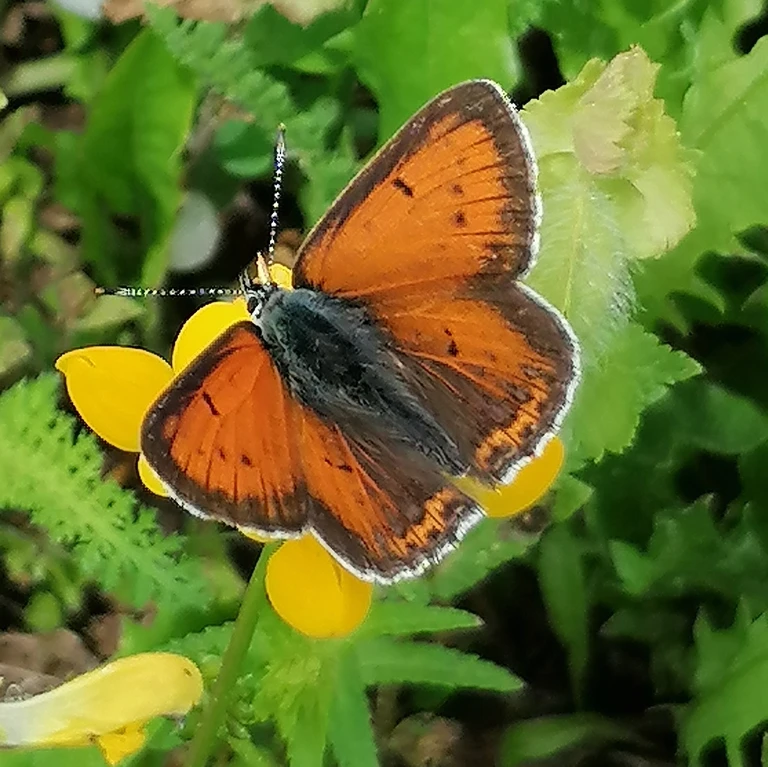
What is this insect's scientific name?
Lycaena hippothoe (also Palaeochrysophanus hippothoe)
